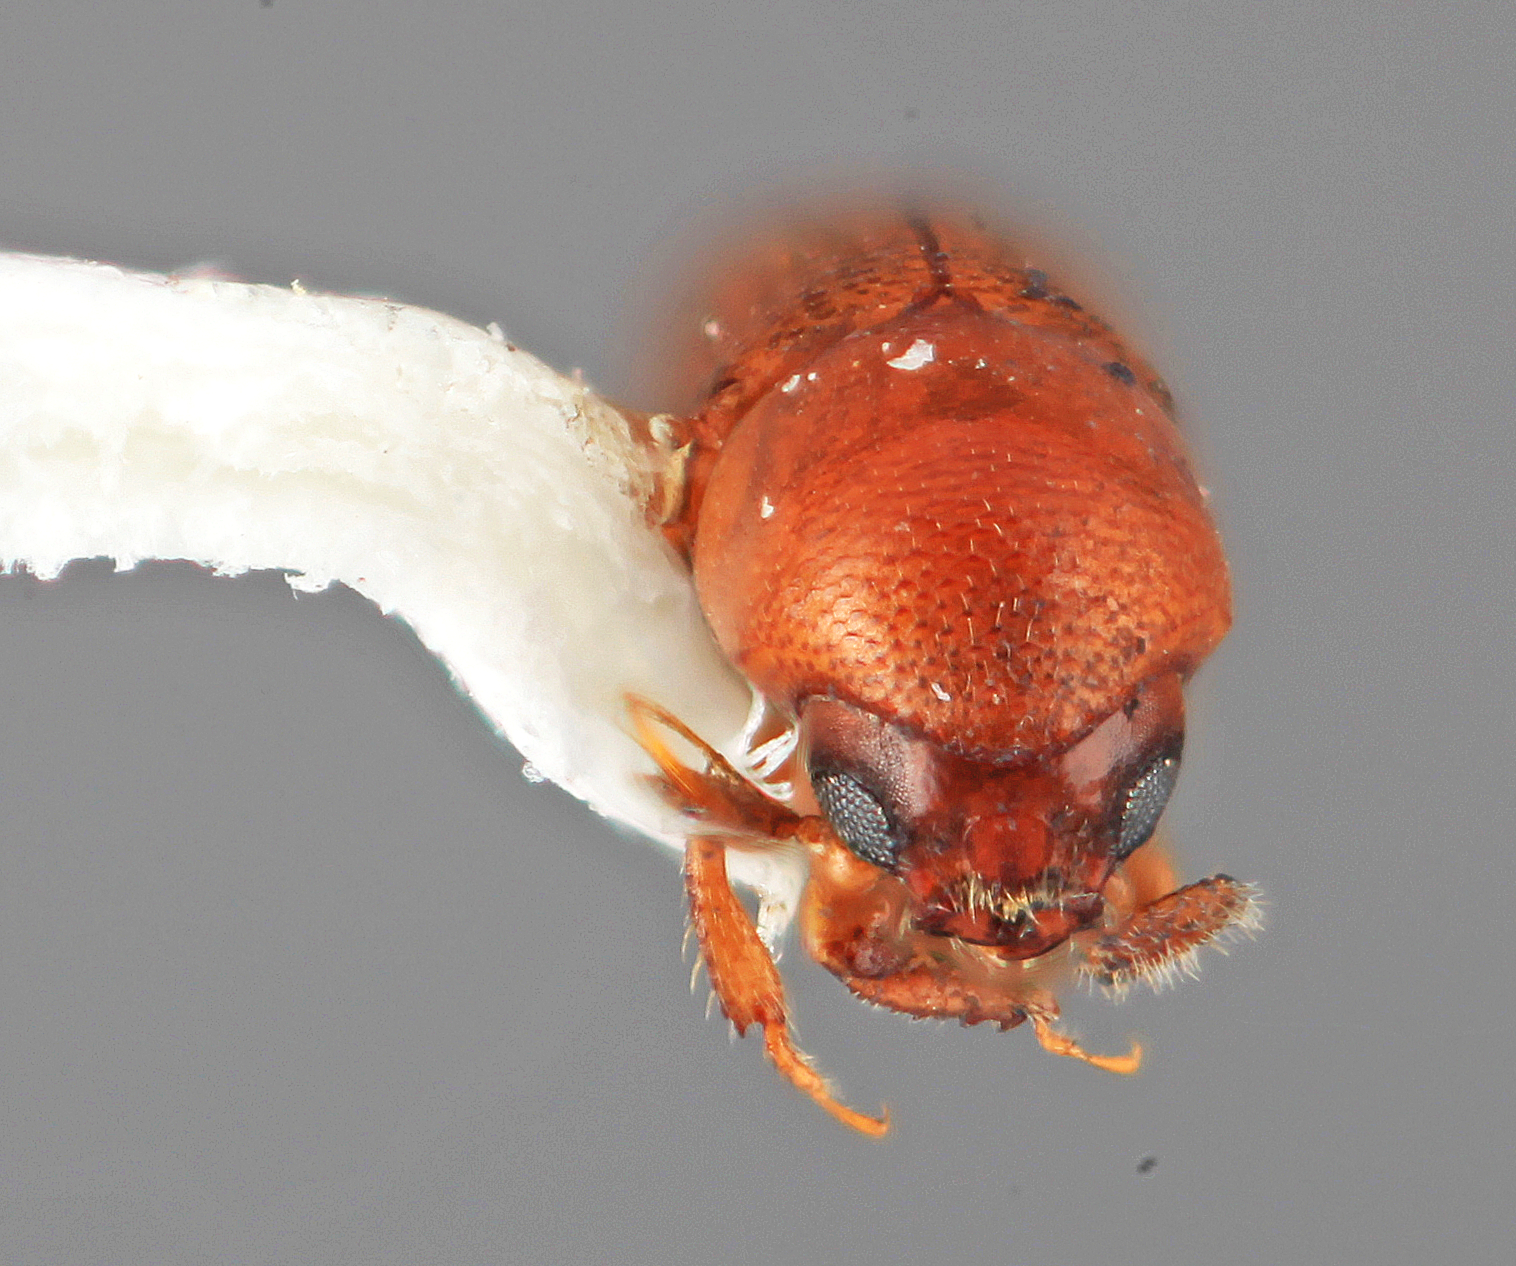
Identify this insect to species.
Tricolus bicavus
